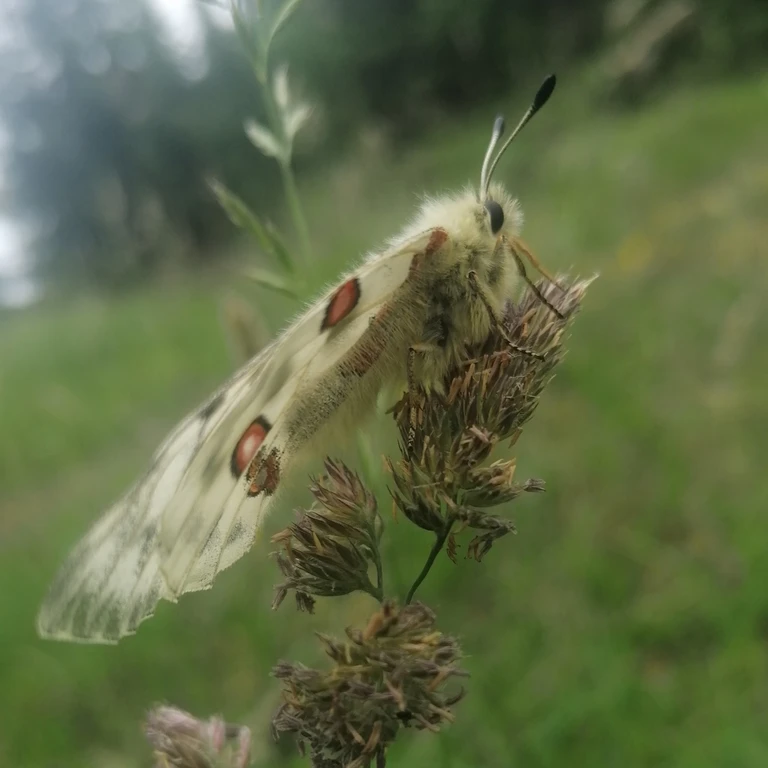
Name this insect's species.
Parnassius apollo
